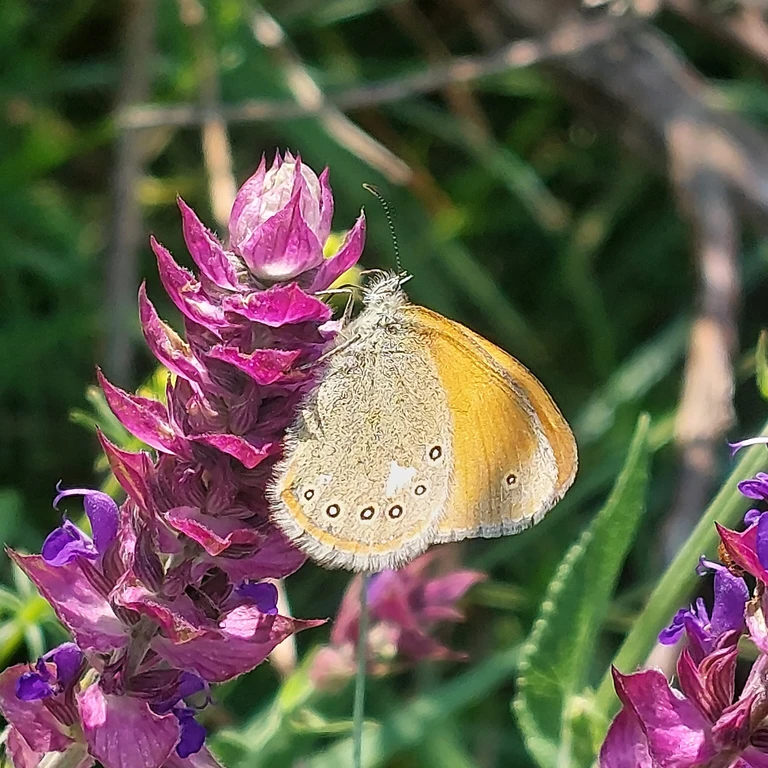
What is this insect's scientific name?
Coenonympha glycerion (also Coenonympha iphis)
